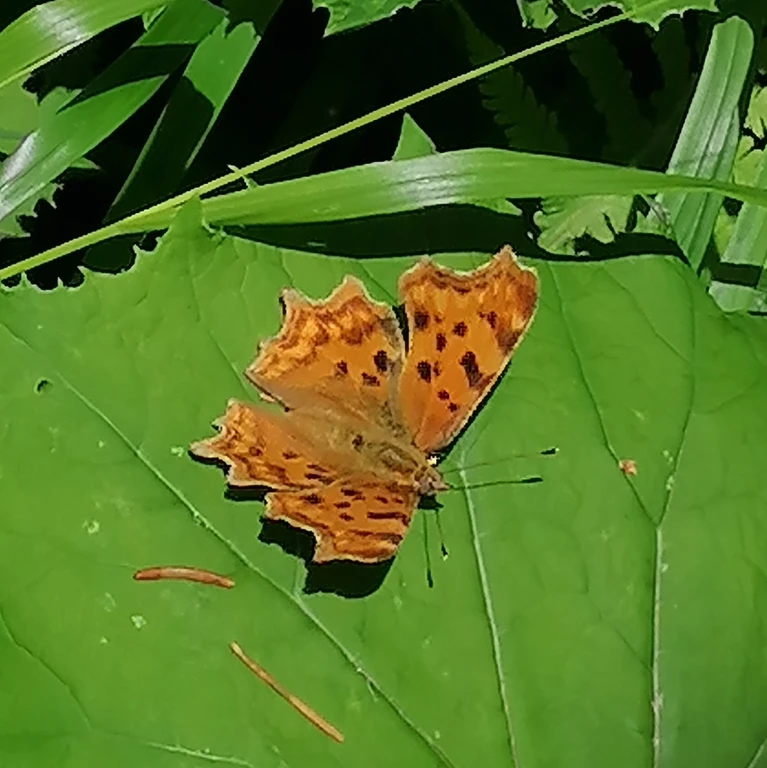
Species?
Polygonia c-album
